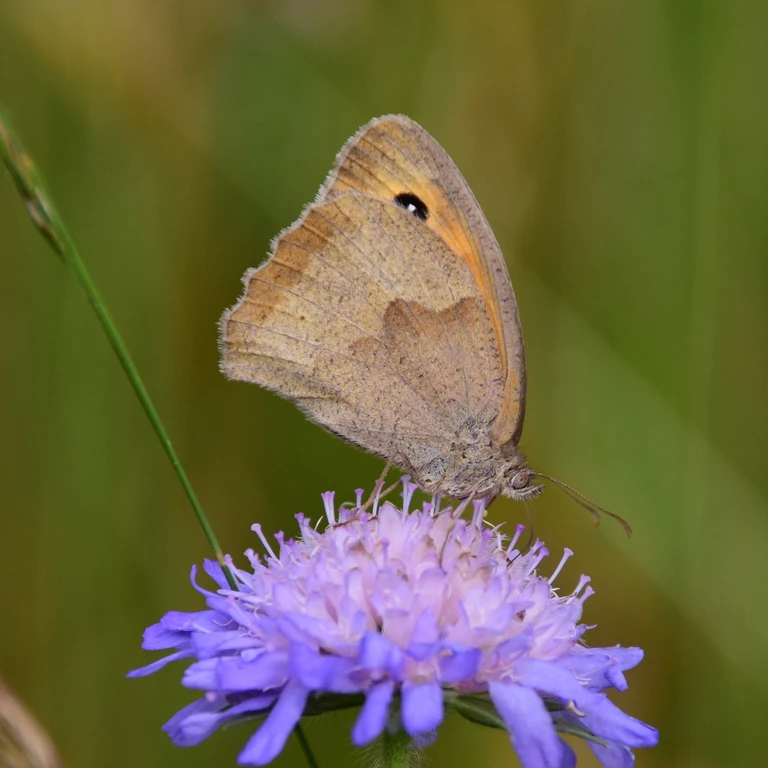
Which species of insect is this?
Maniola jurtina
